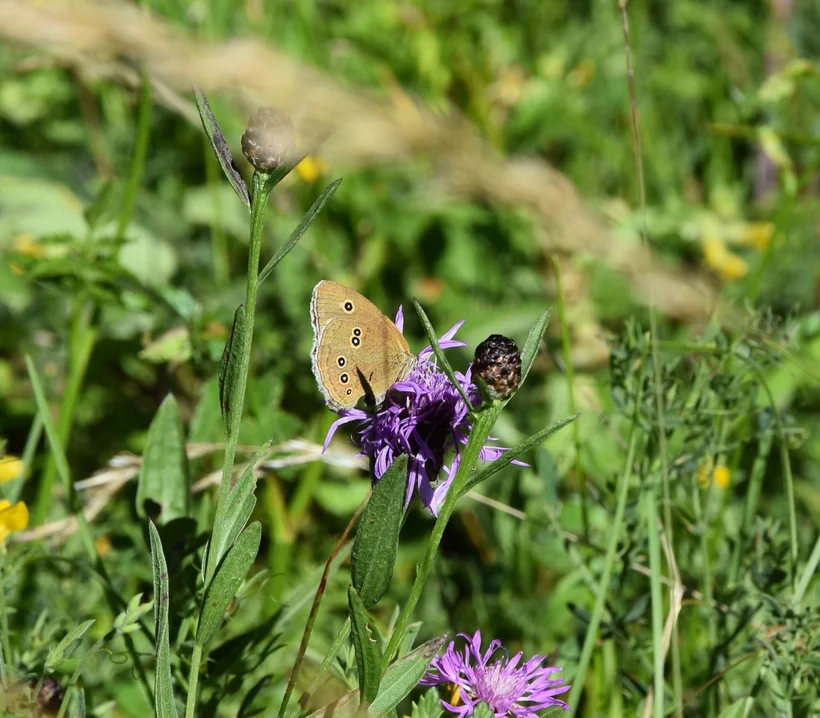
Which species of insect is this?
Aphantopus hyperantus
